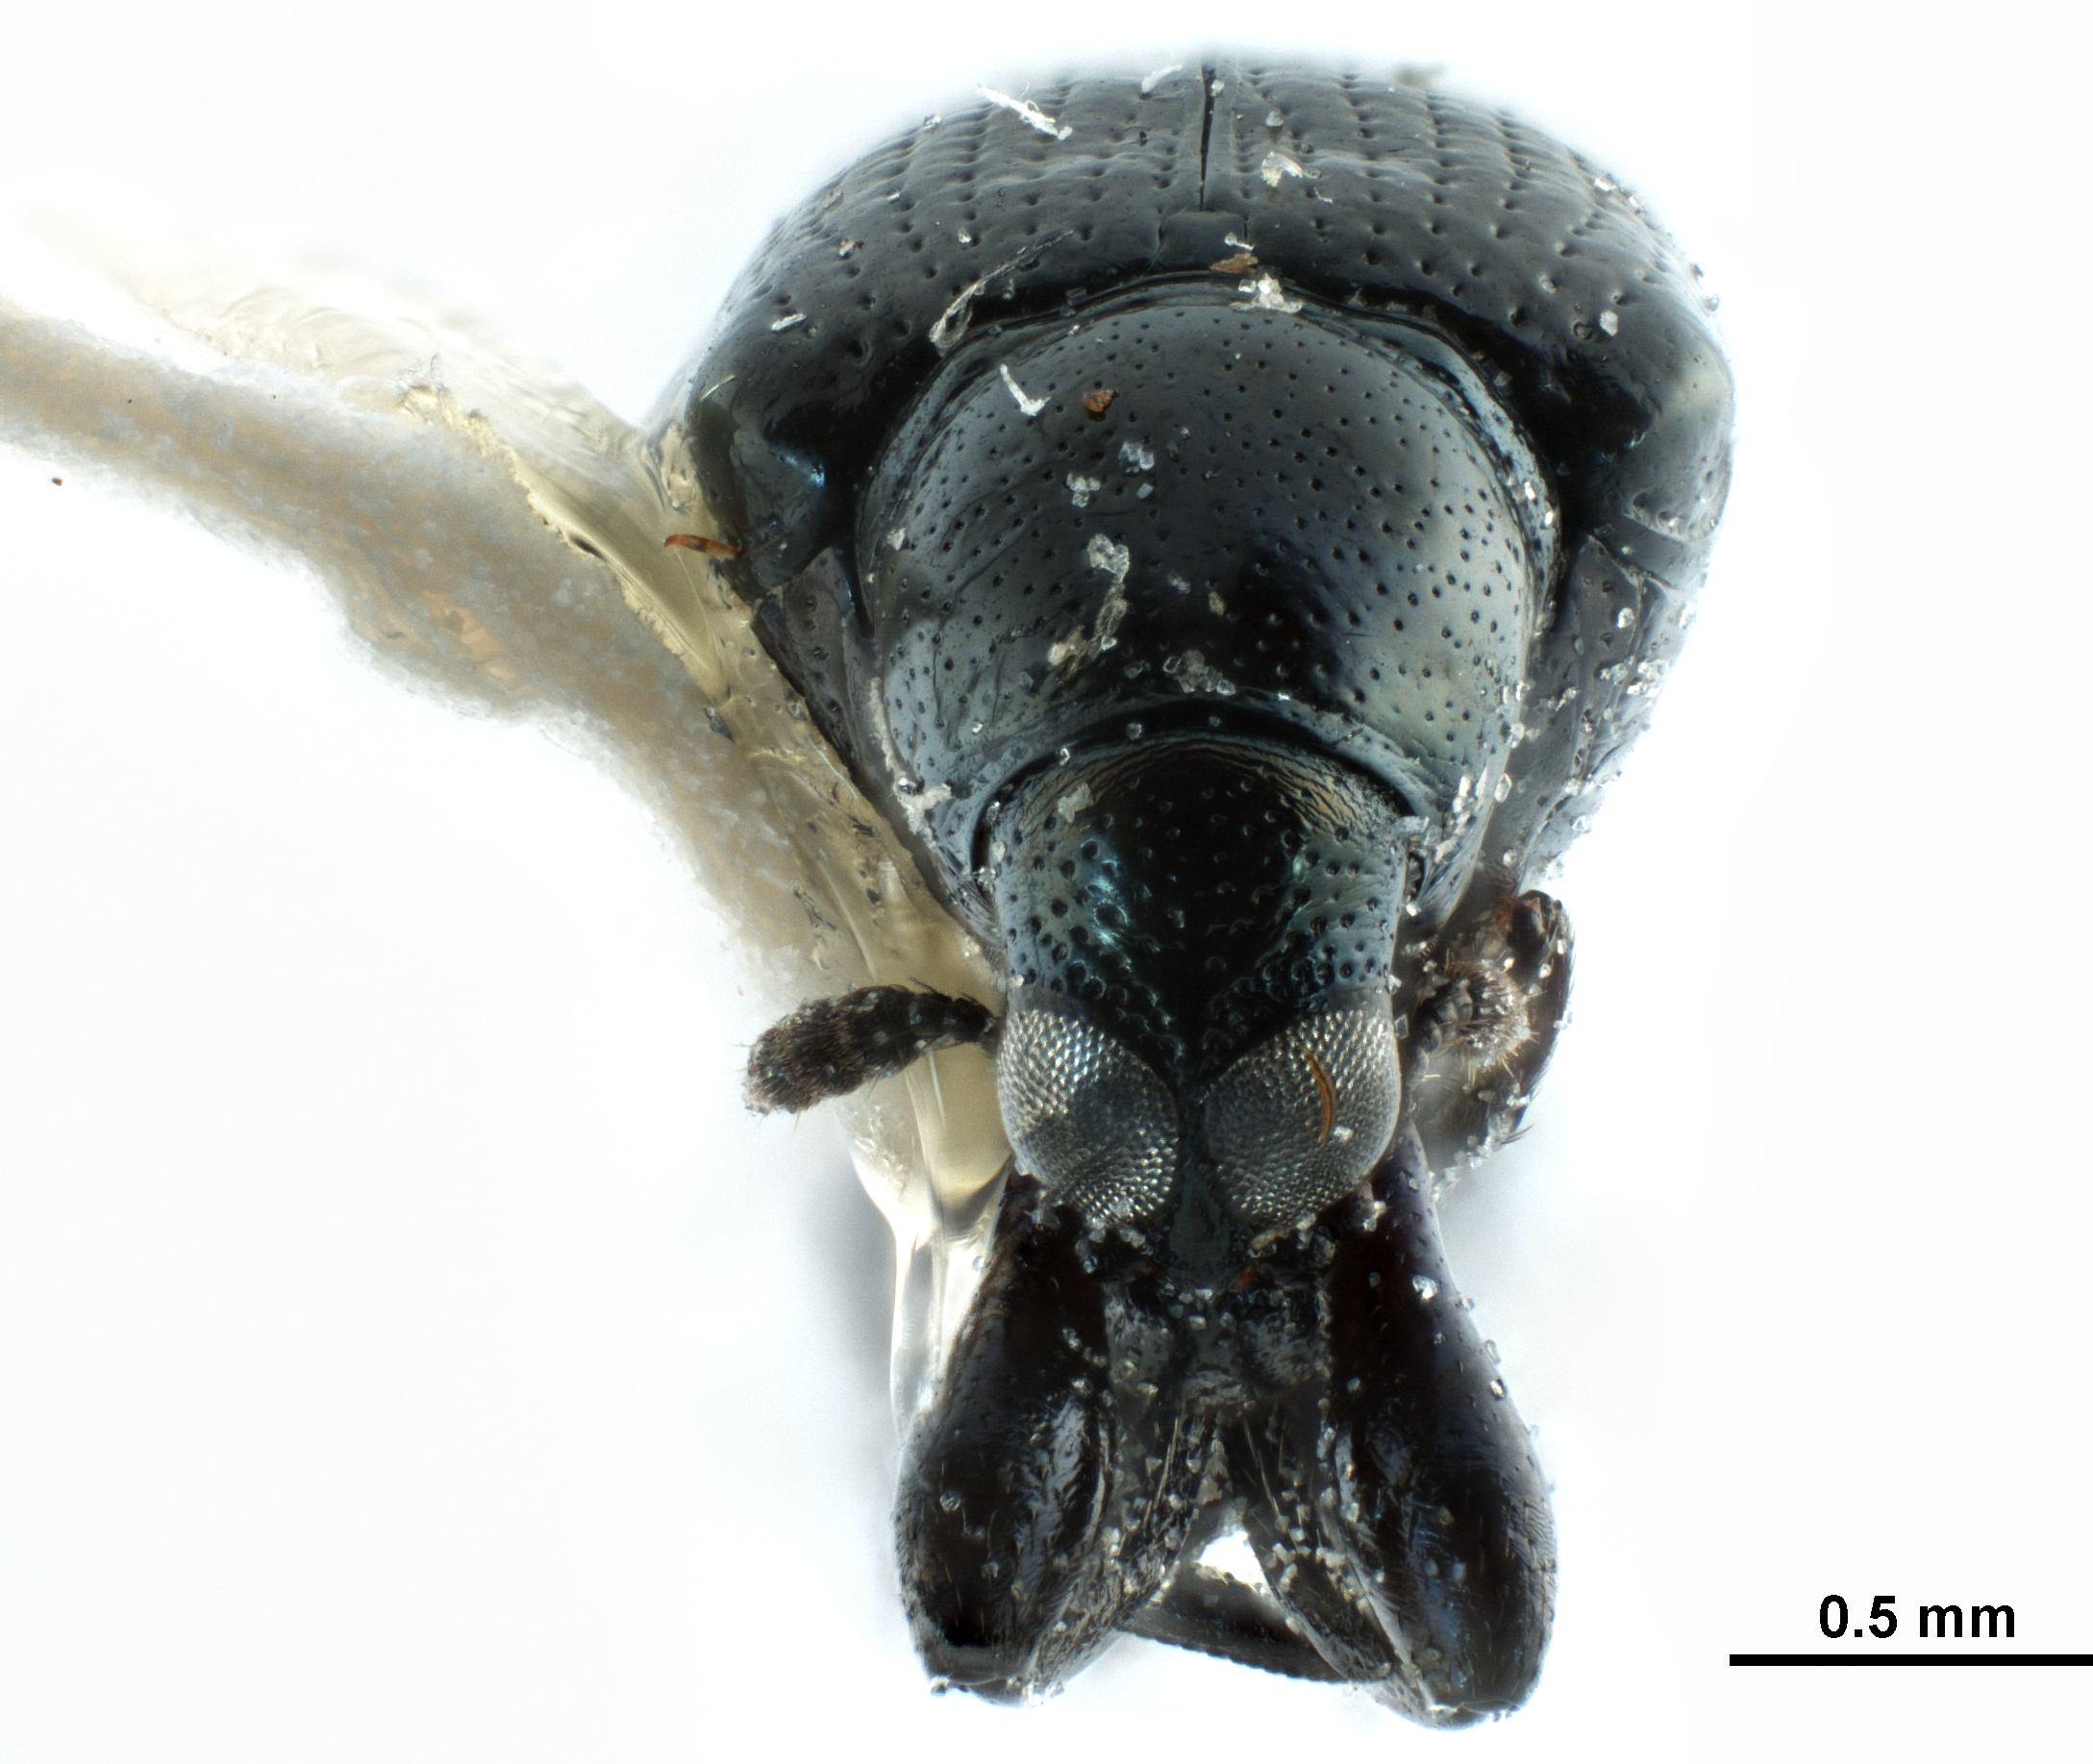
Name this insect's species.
Euops eucalypti
